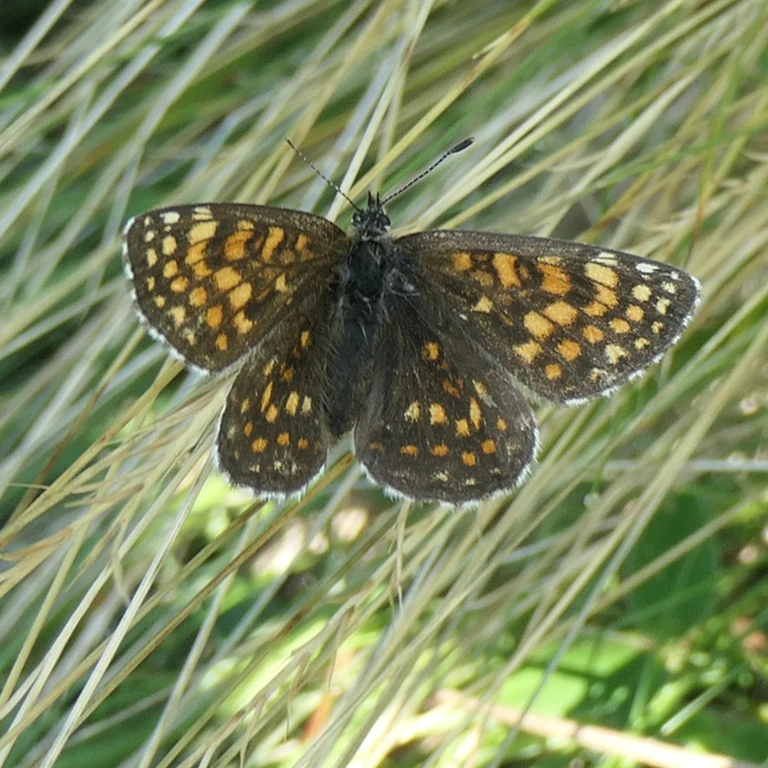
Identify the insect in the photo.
Melitaea diamina
